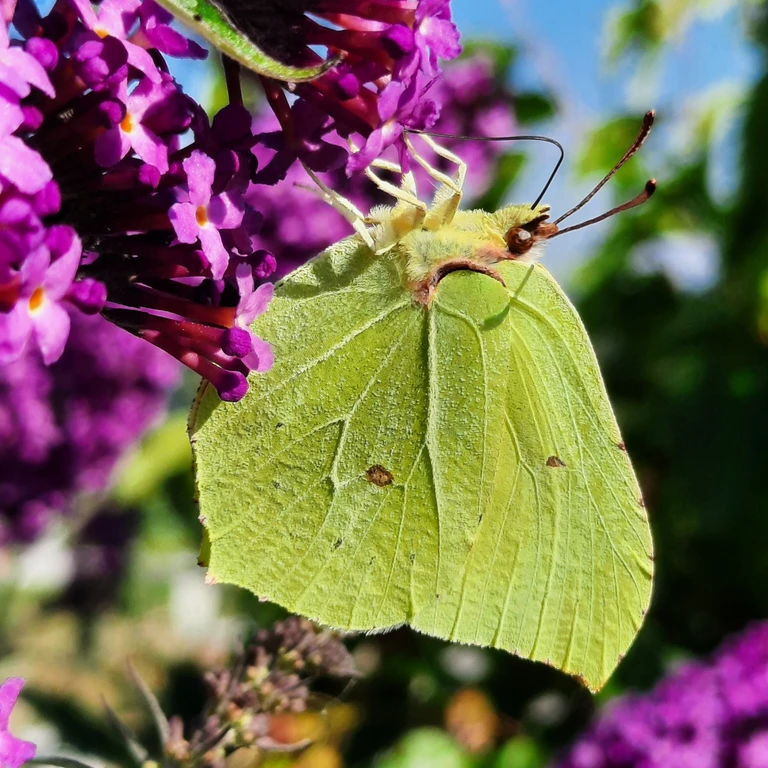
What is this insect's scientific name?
Gonepteryx rhamni
